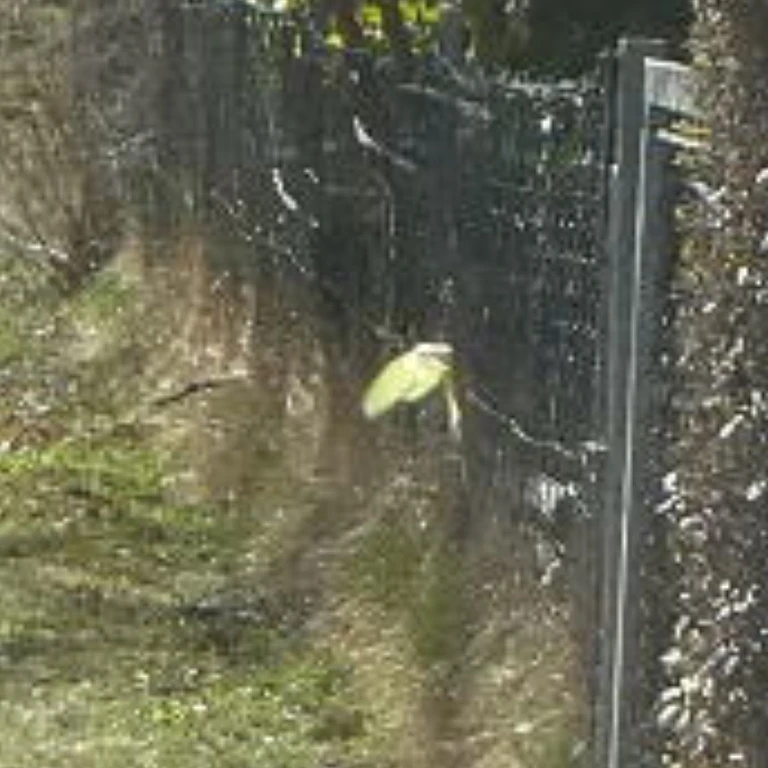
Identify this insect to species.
Gonepteryx rhamni
